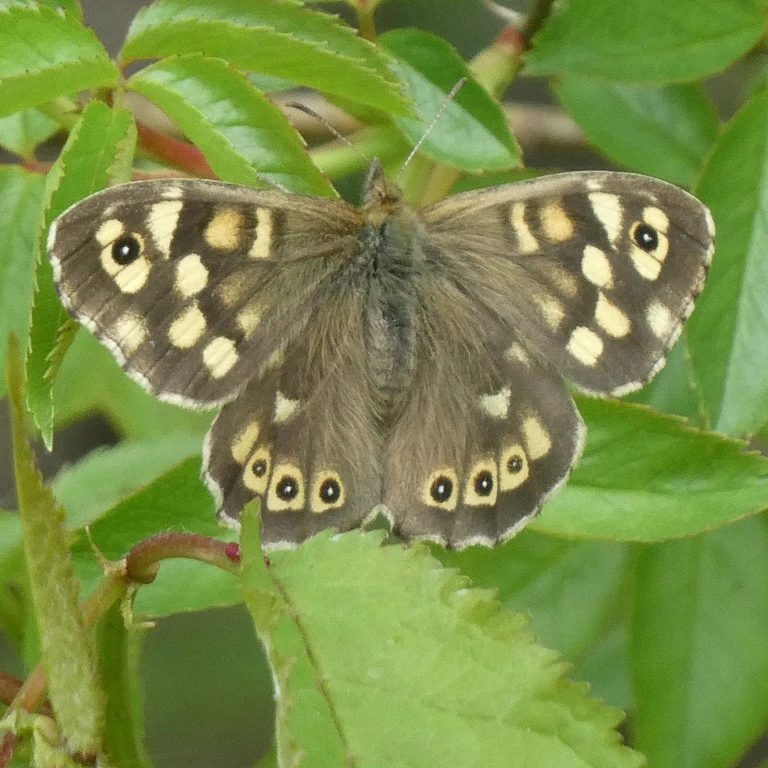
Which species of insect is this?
Pararge aegeria
